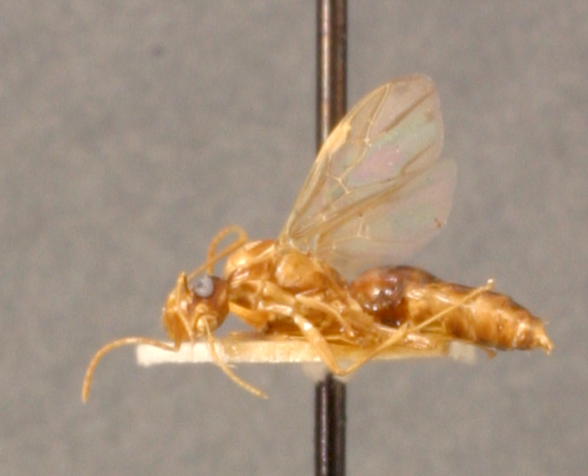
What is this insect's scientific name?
Camponotus maudella
